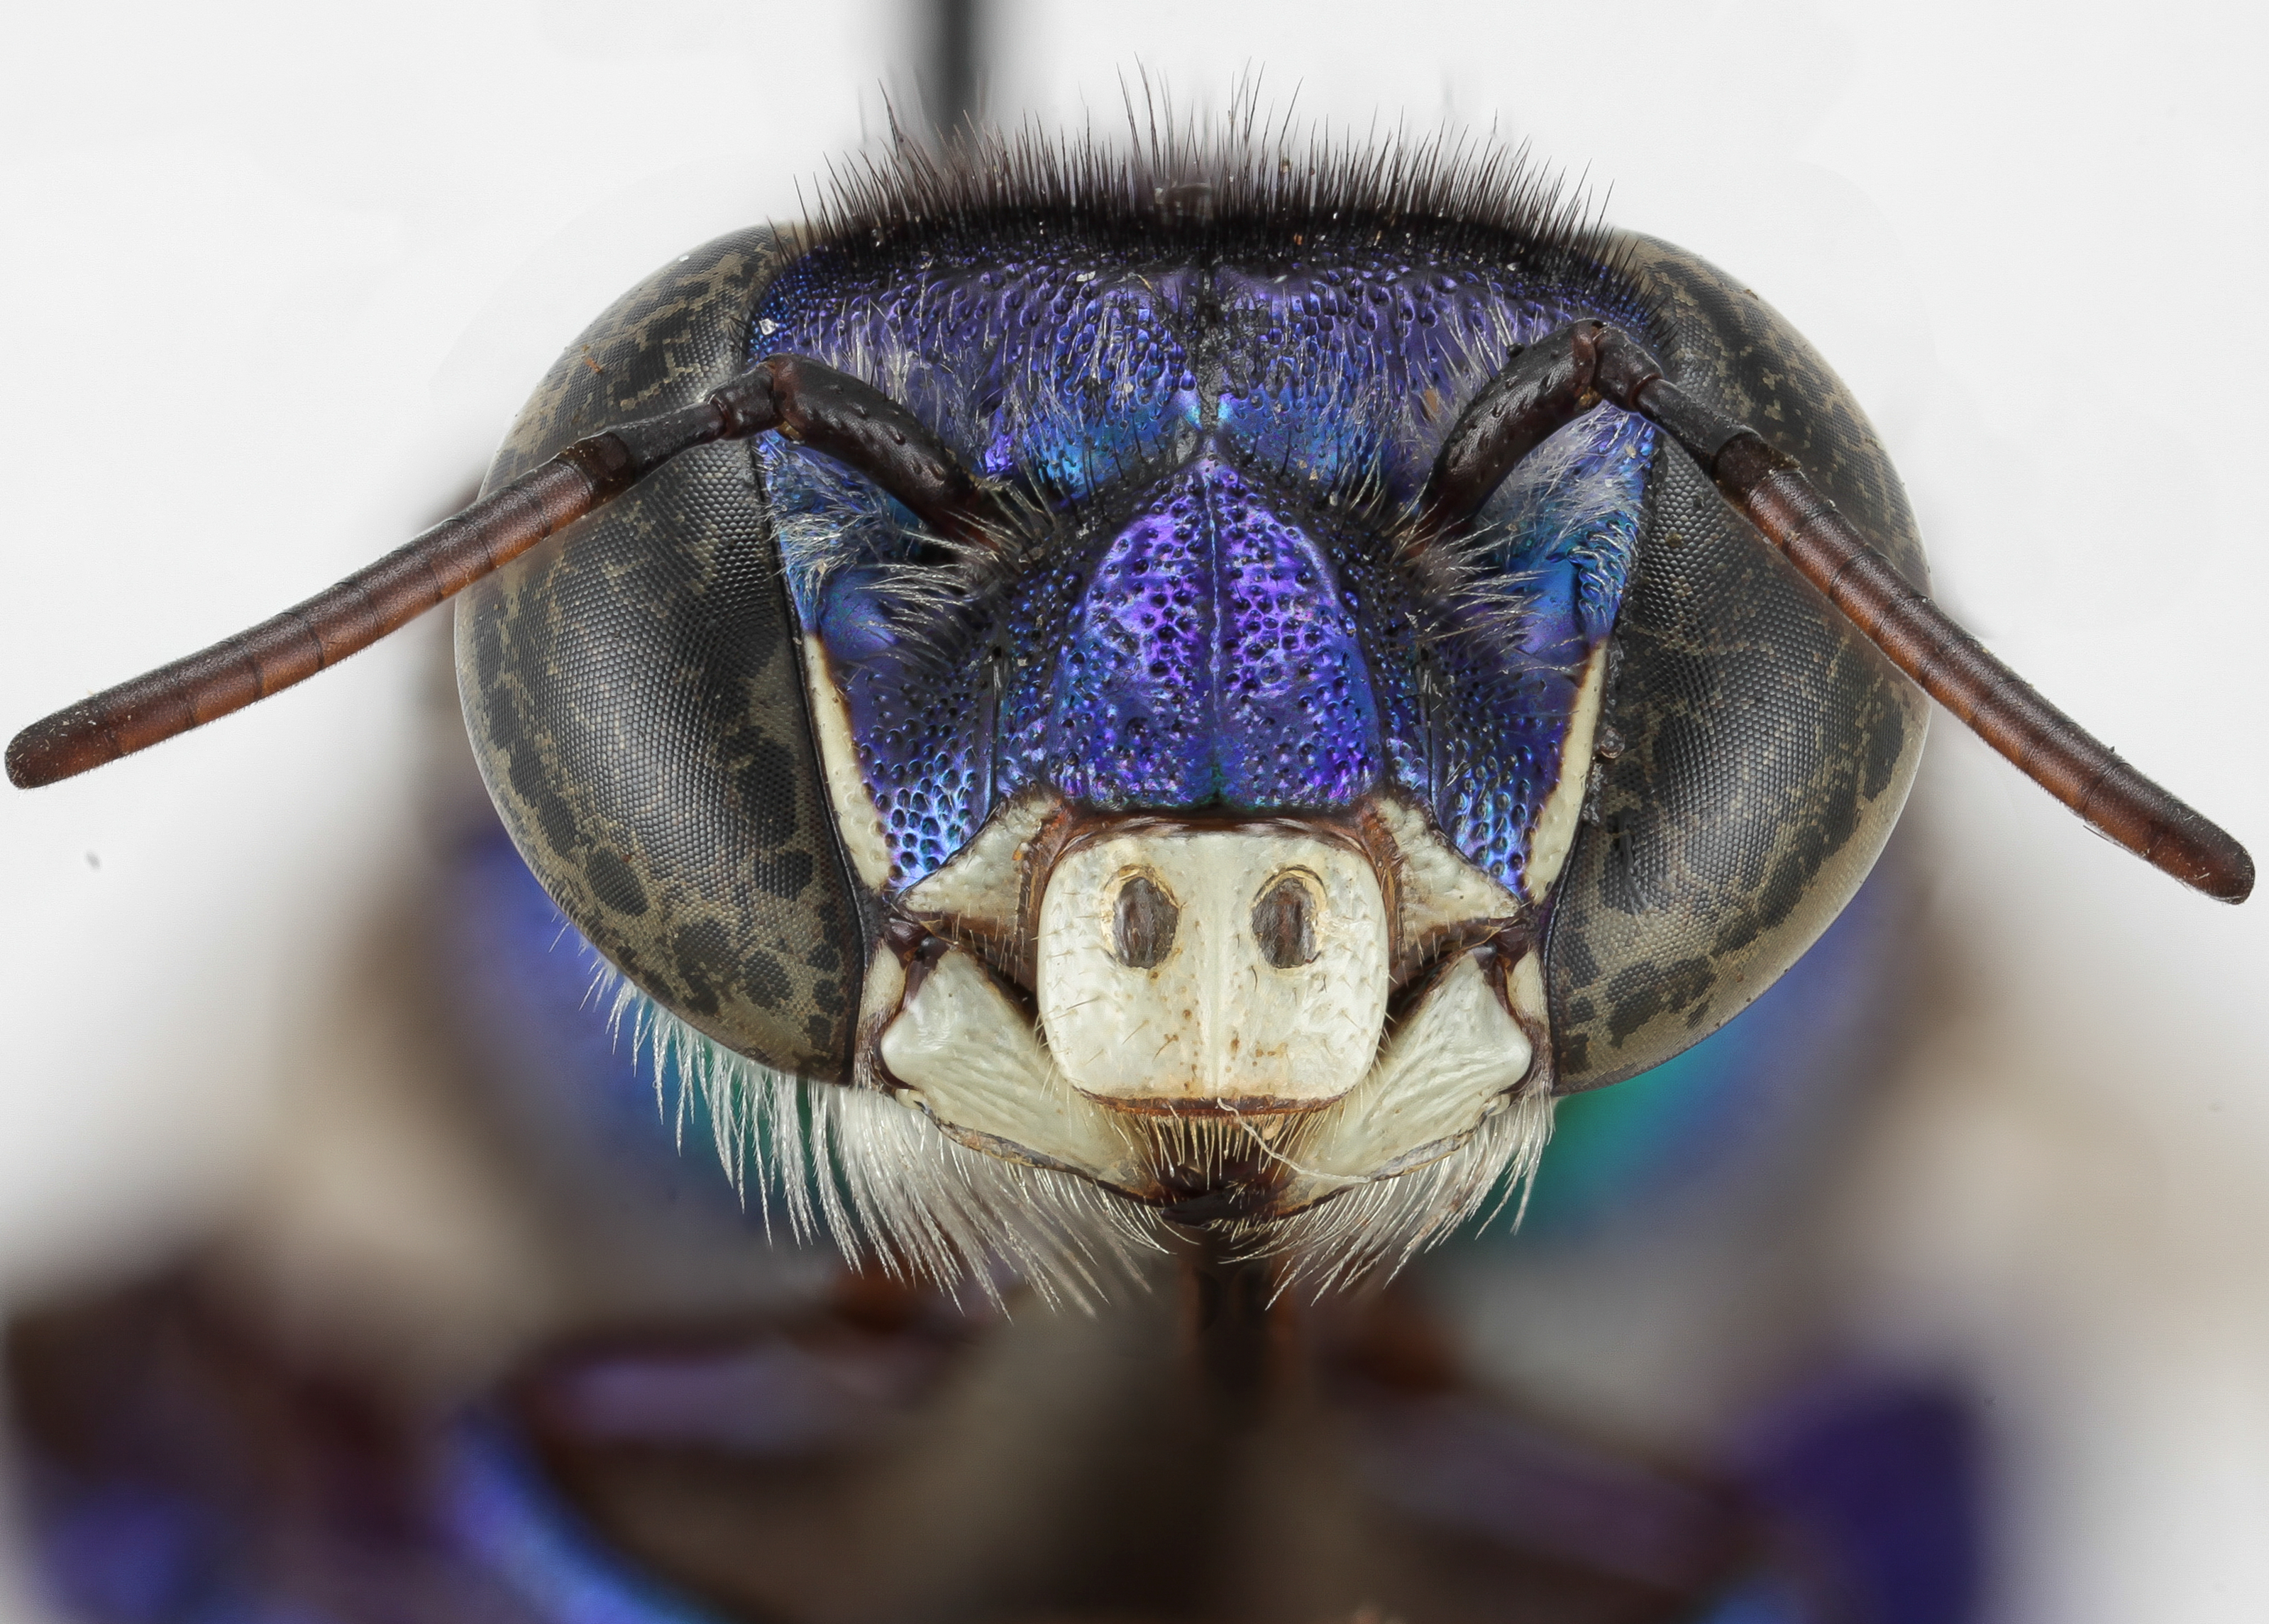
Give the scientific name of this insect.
Euglossa cognata
